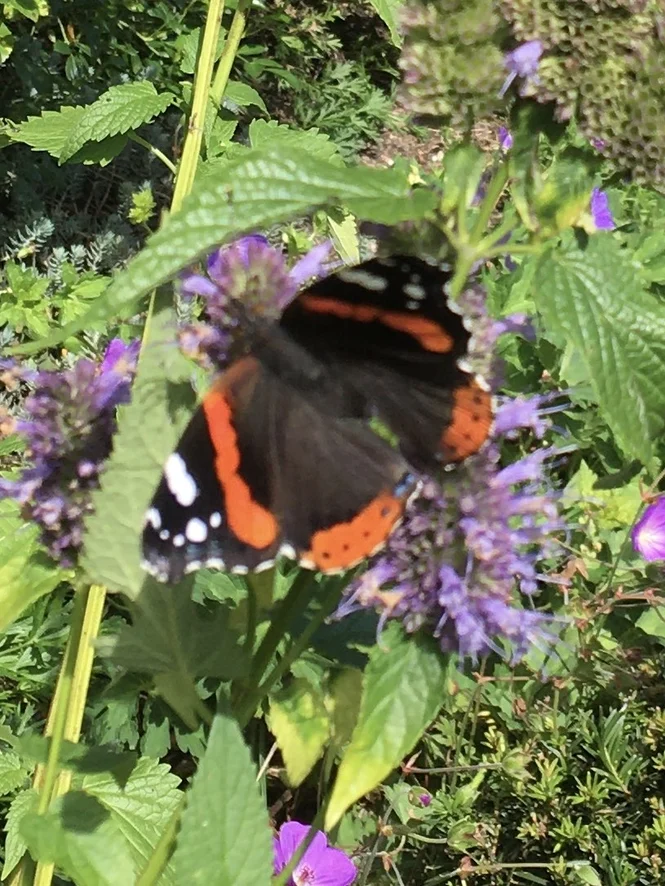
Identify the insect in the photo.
Vanessa atalanta
